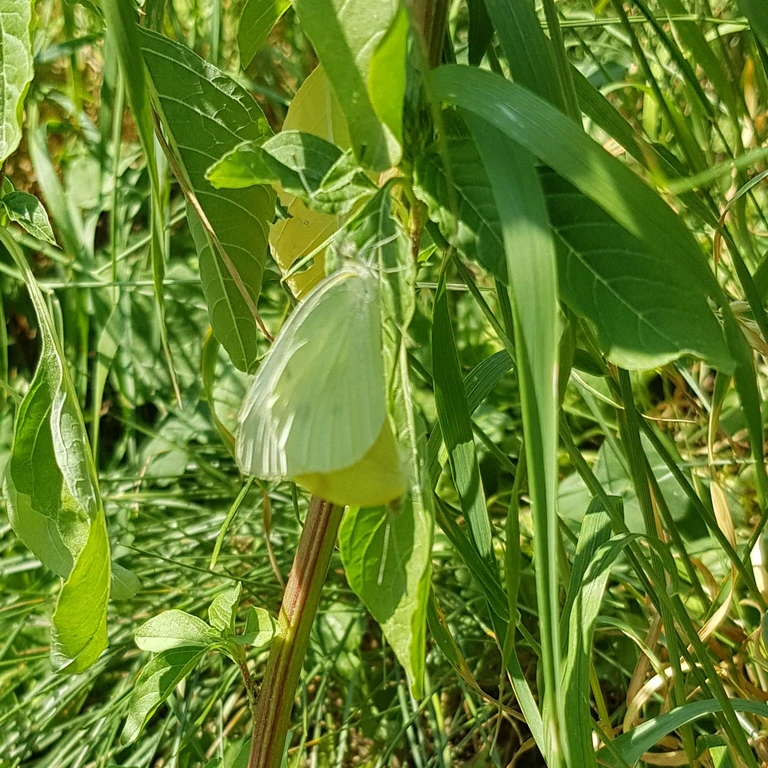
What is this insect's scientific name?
Pieris brassicae
